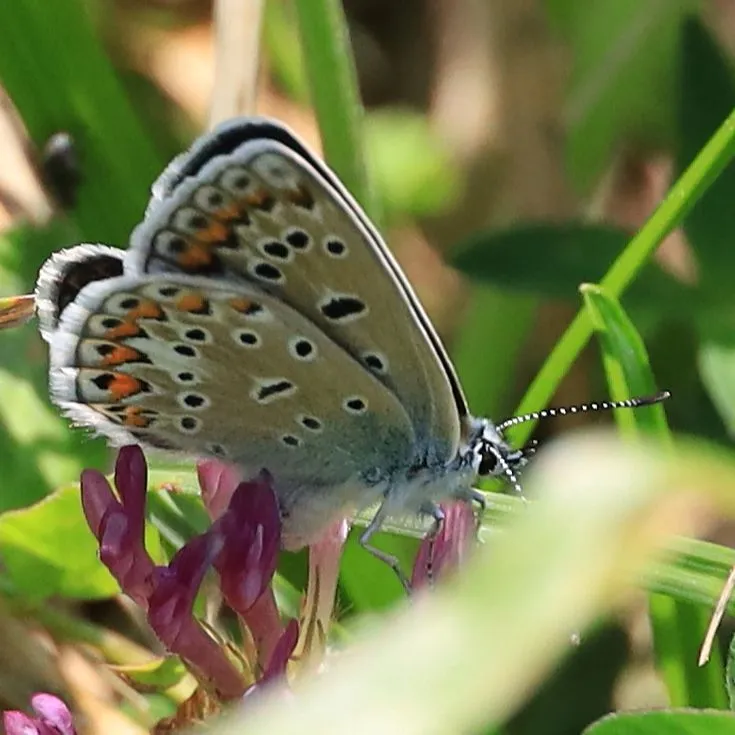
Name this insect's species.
Polyommatus icarus
